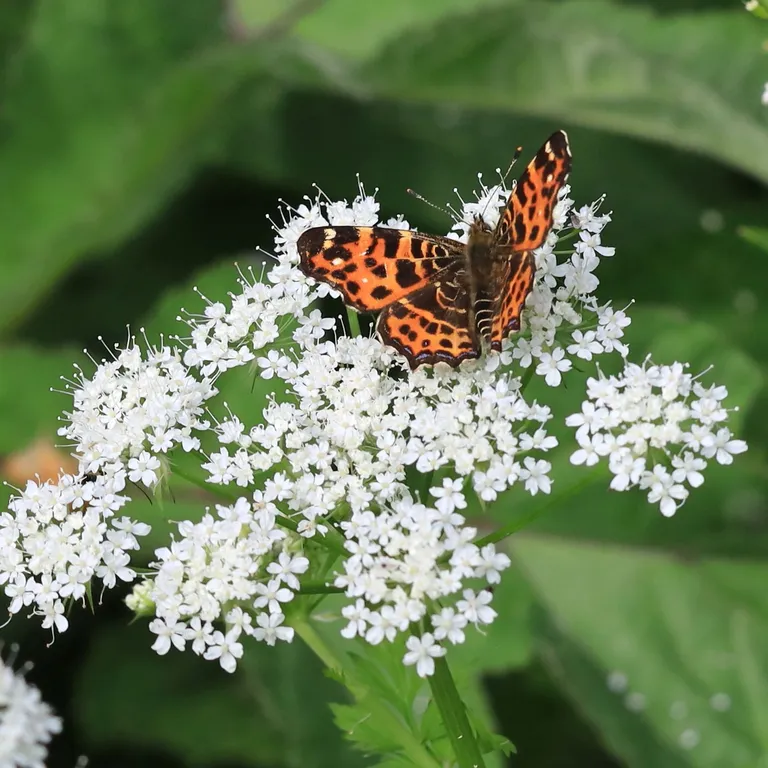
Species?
Araschnia levana
